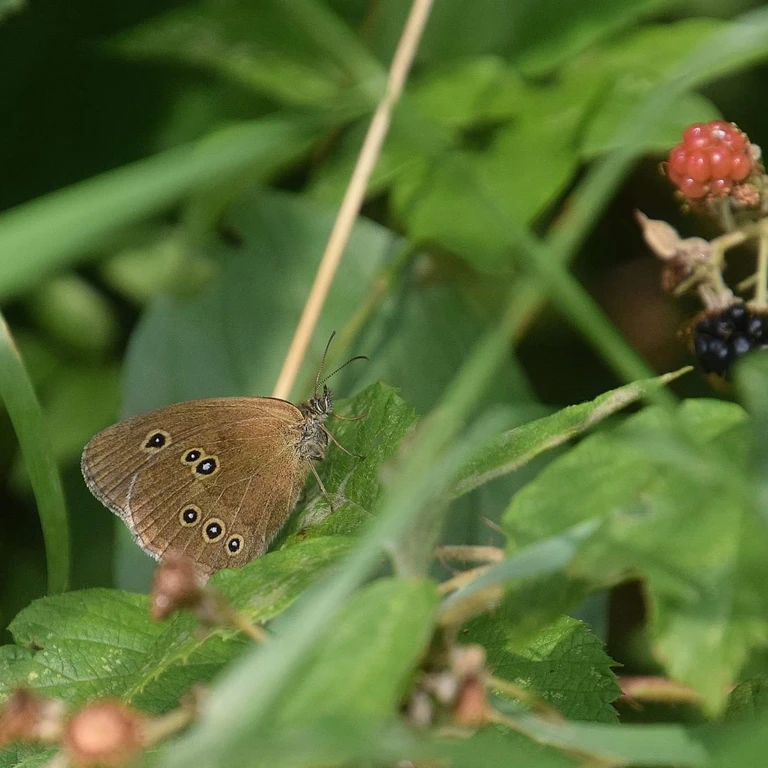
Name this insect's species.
Aphantopus hyperantus
